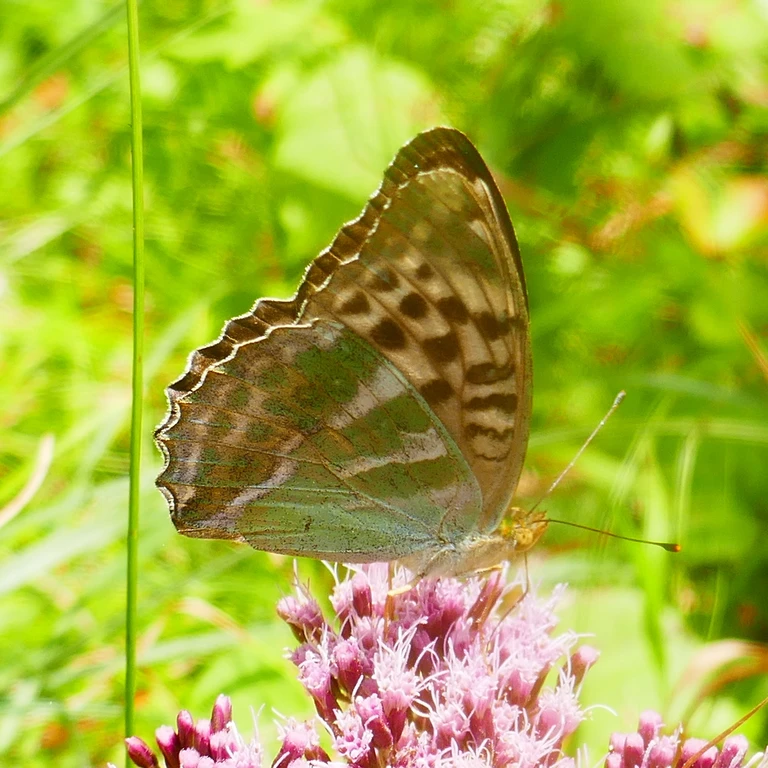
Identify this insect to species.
Argynnis paphia
